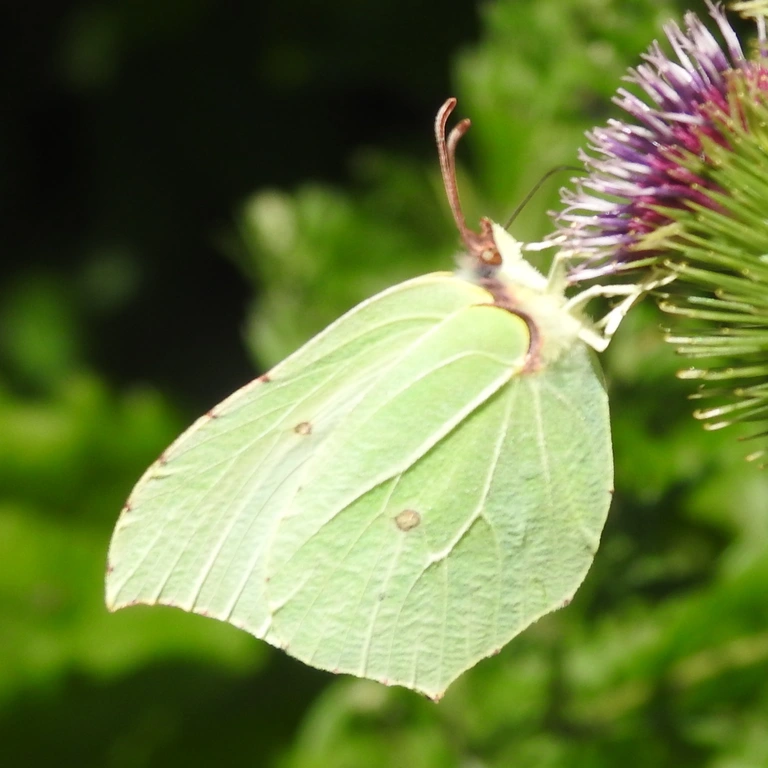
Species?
Gonepteryx rhamni
